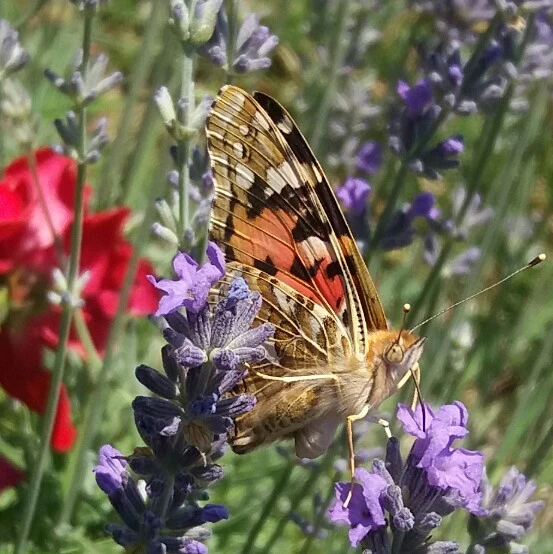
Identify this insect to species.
Vanessa cardui
